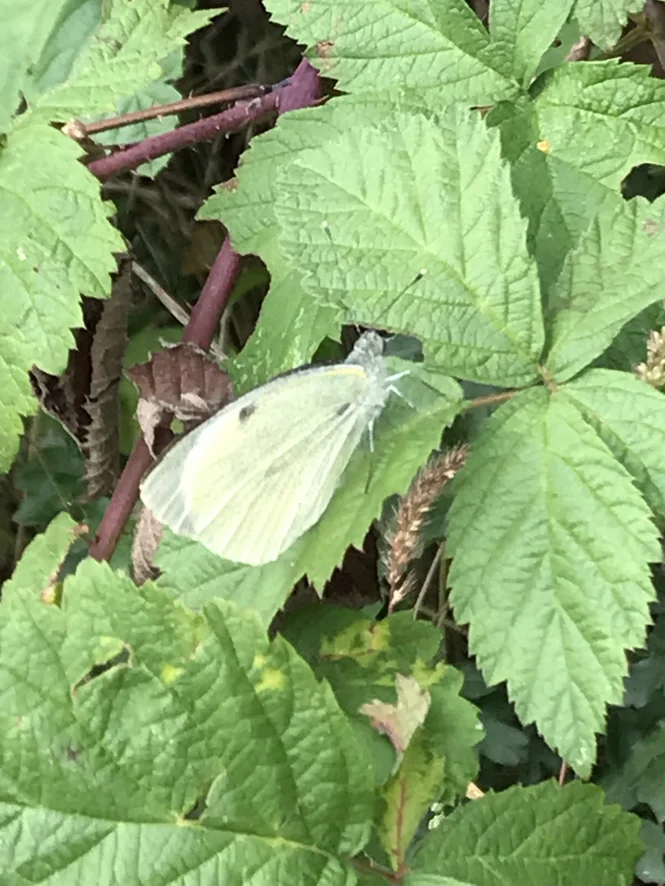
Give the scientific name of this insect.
Pieris brassicae
